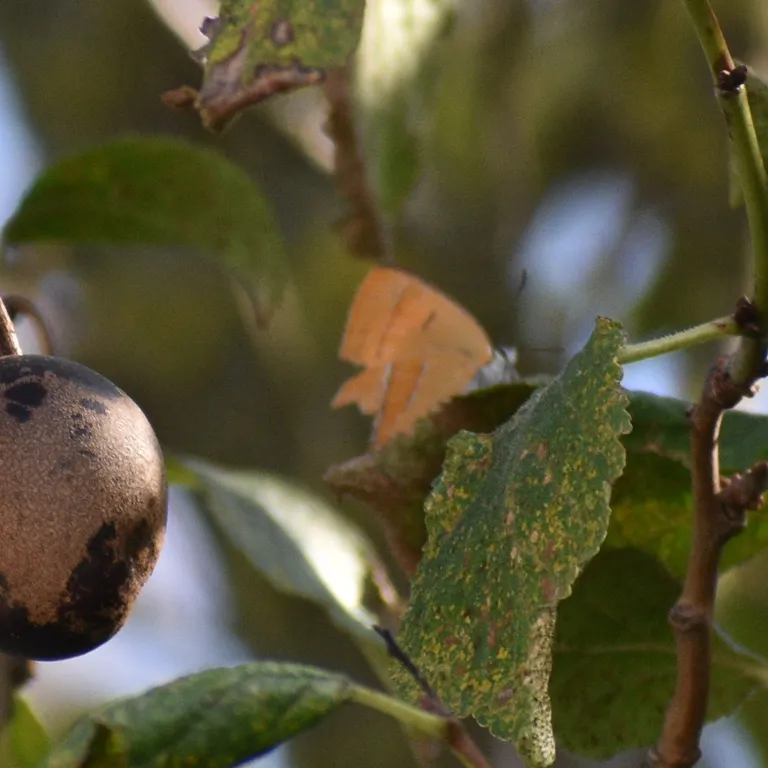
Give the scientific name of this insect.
Thecla betulae
